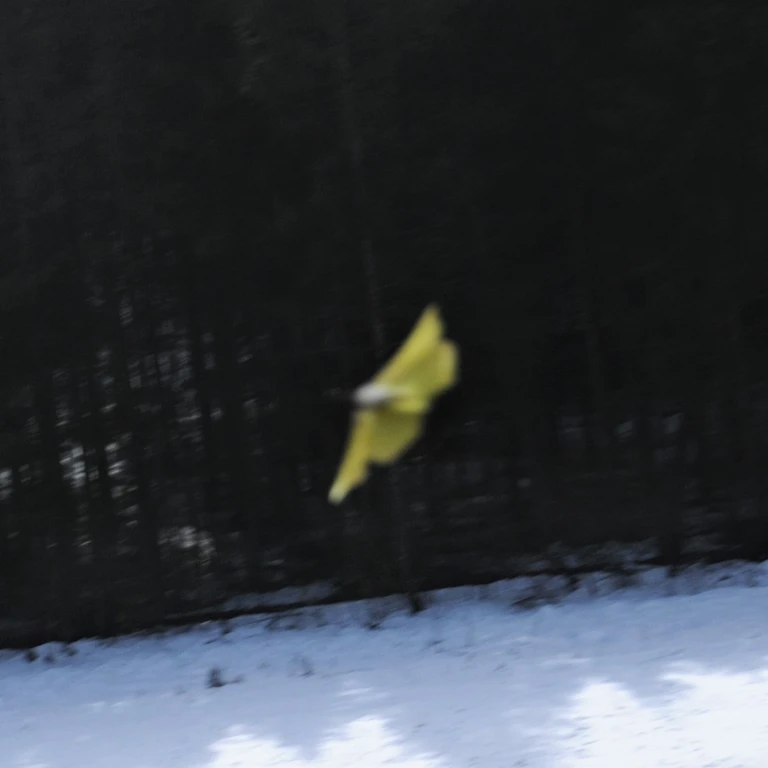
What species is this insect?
Gonepteryx rhamni
